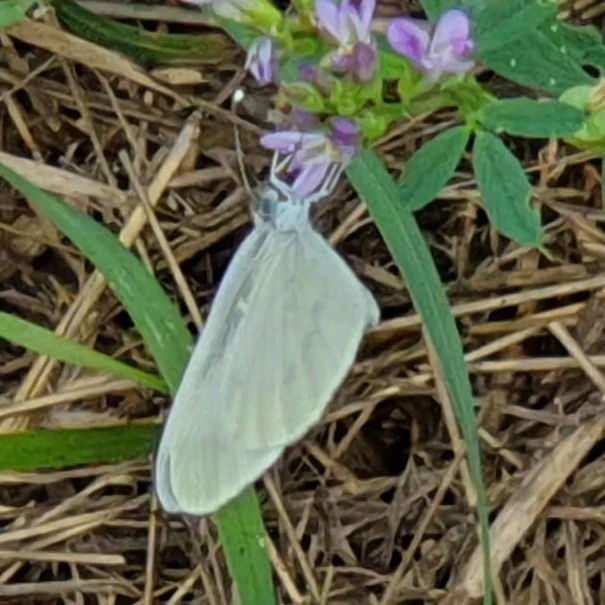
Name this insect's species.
Leptidea sinapis/juvernica
